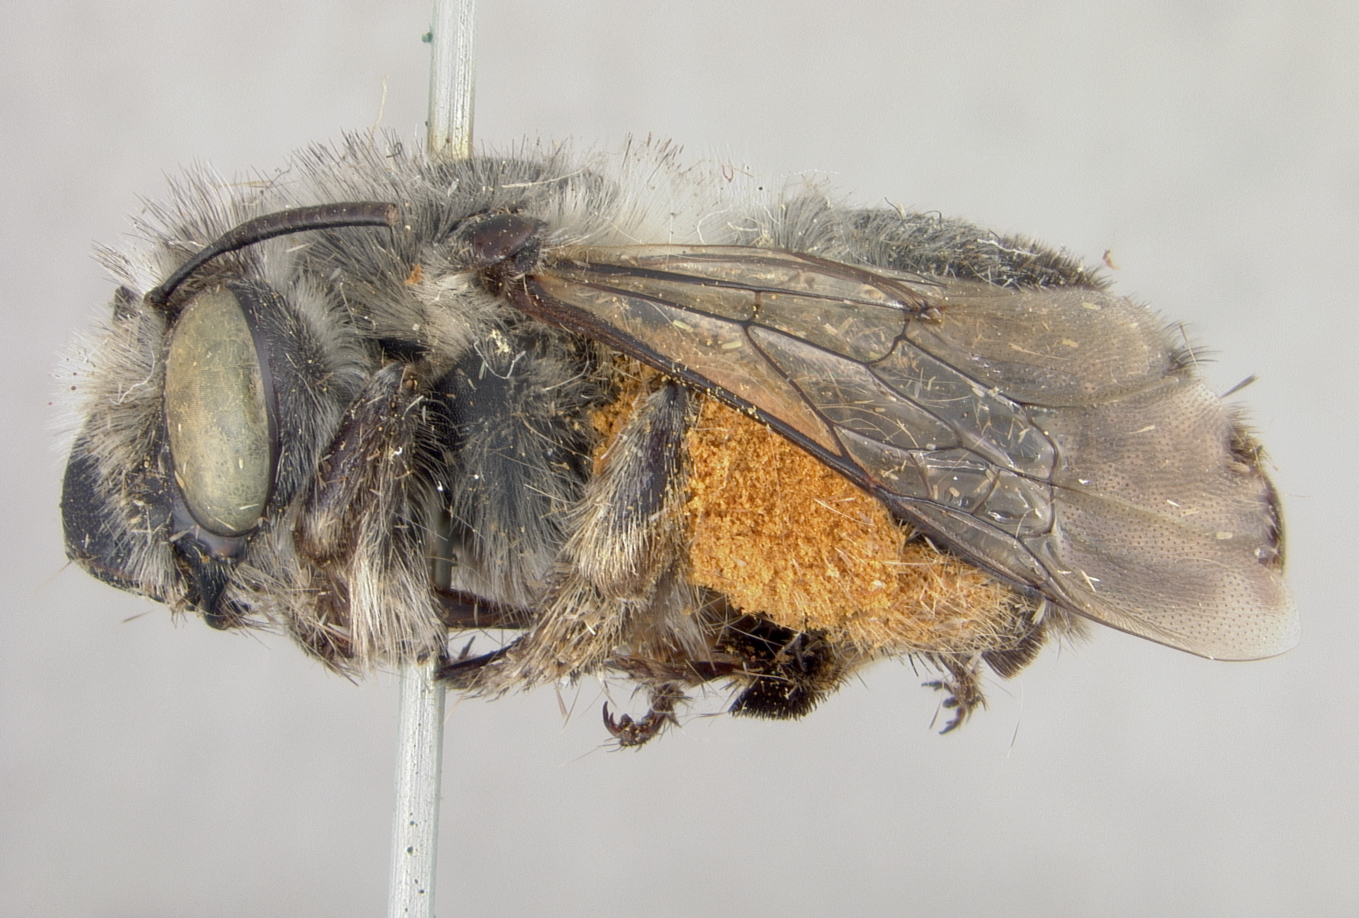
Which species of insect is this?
Anthophora porterae
